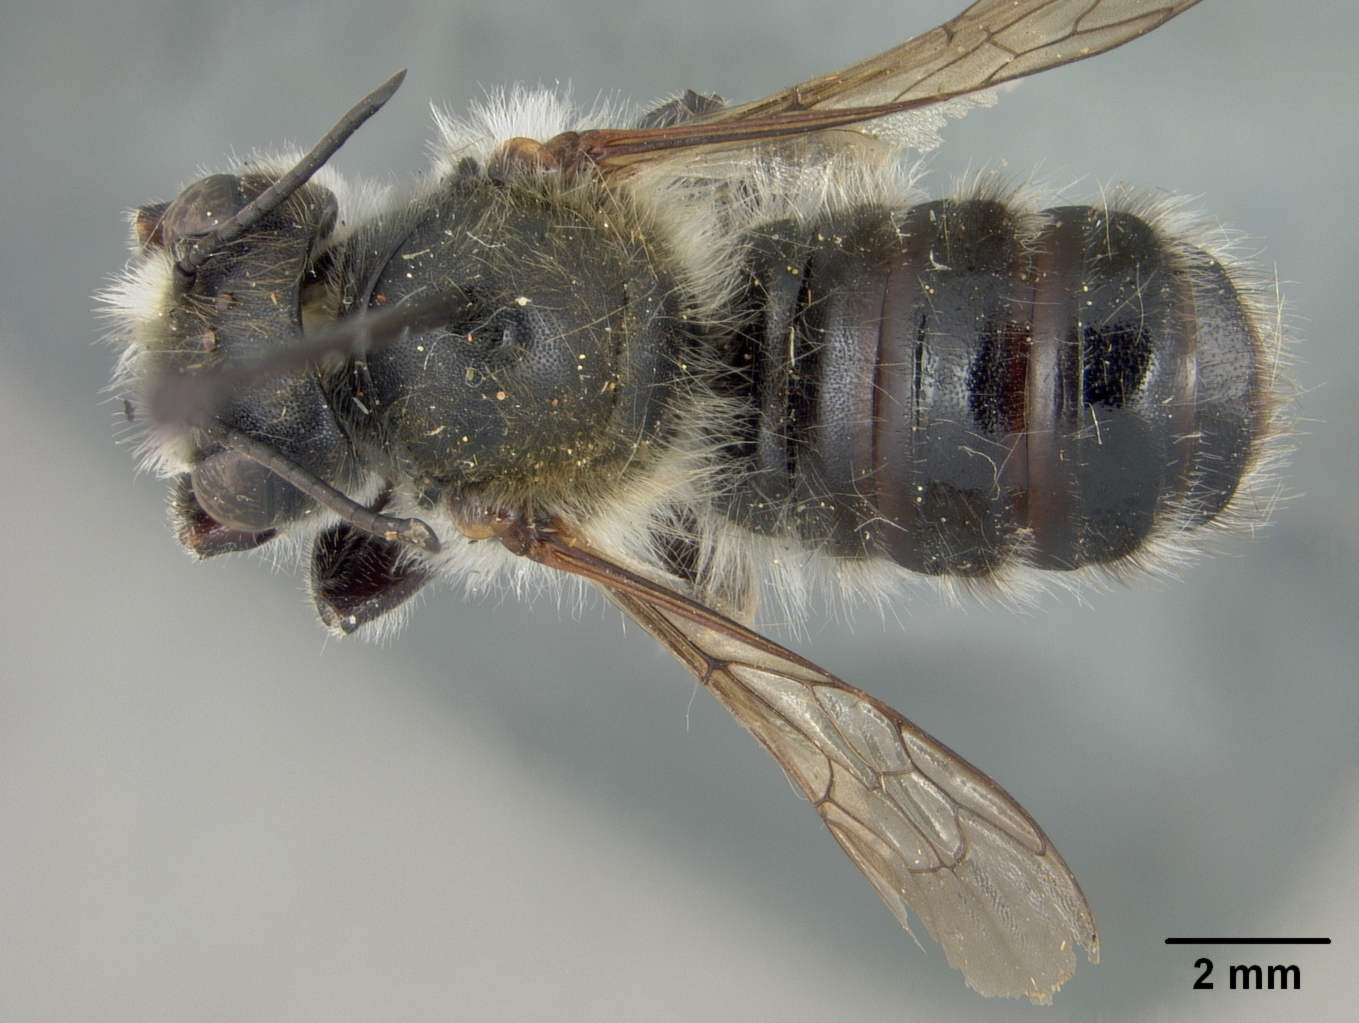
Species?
Megachile hasticornis
